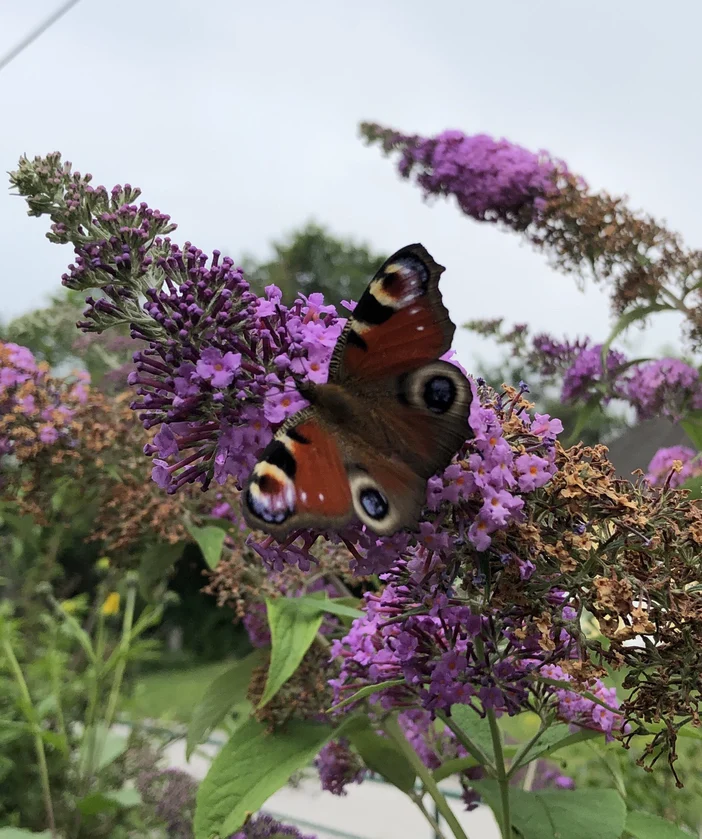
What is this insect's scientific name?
Aglais io
